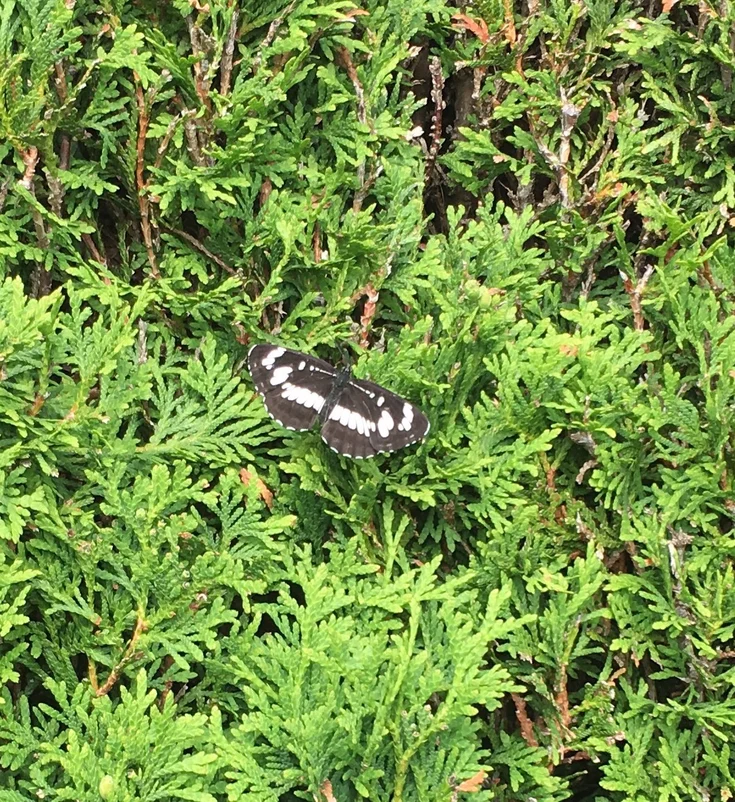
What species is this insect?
Neptis rivularis
